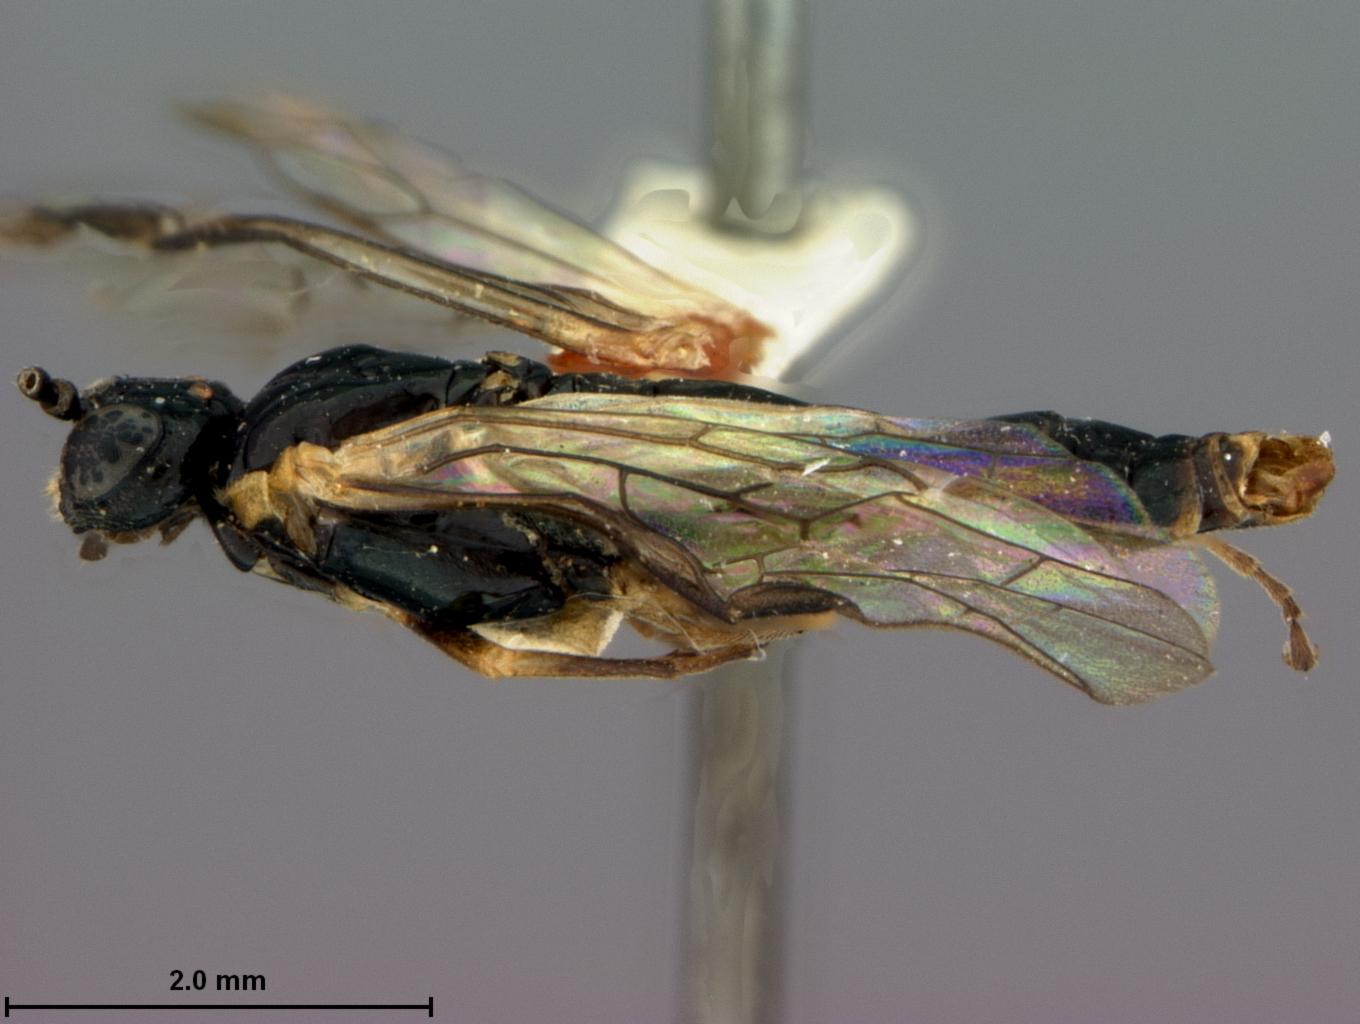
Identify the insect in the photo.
Hemitaxonus japonicus
